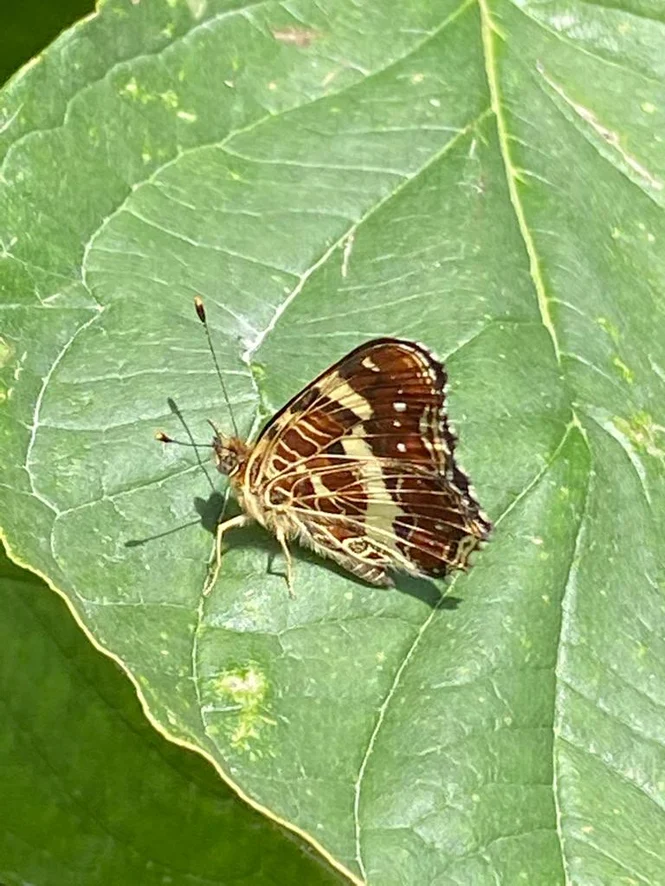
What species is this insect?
Araschnia levana
